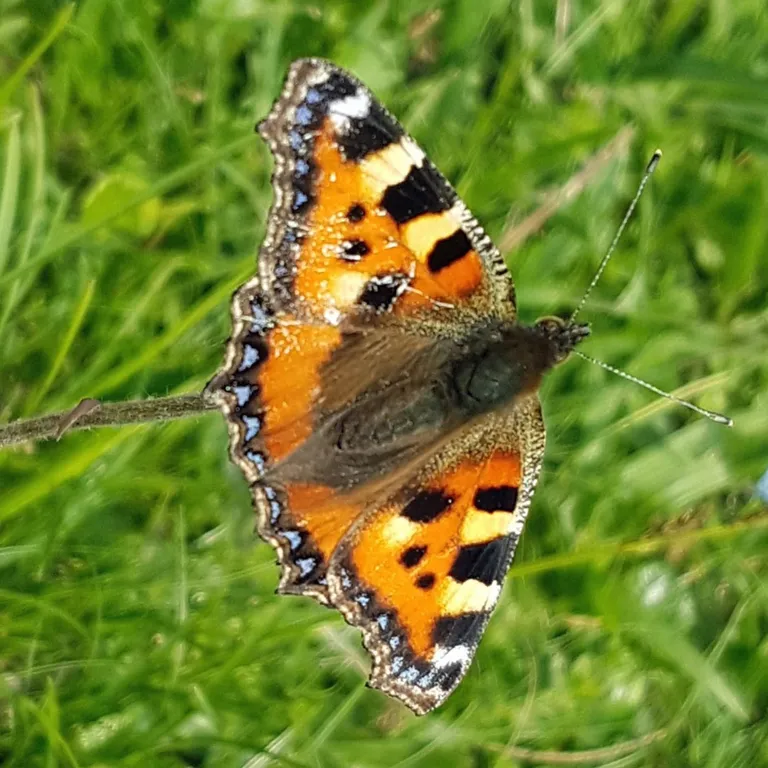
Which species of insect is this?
Aglais urticae
